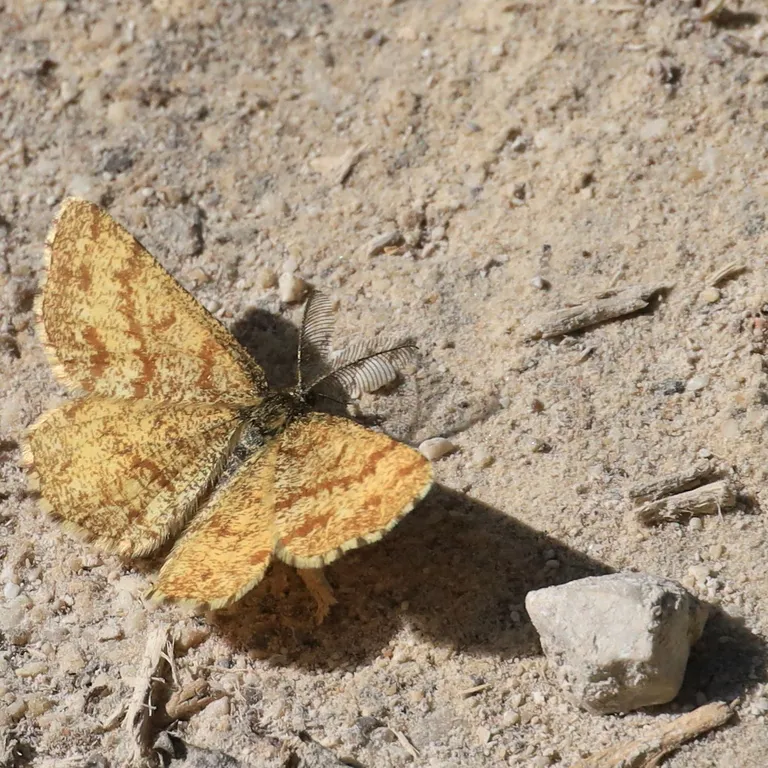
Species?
Ematurga atomaria
